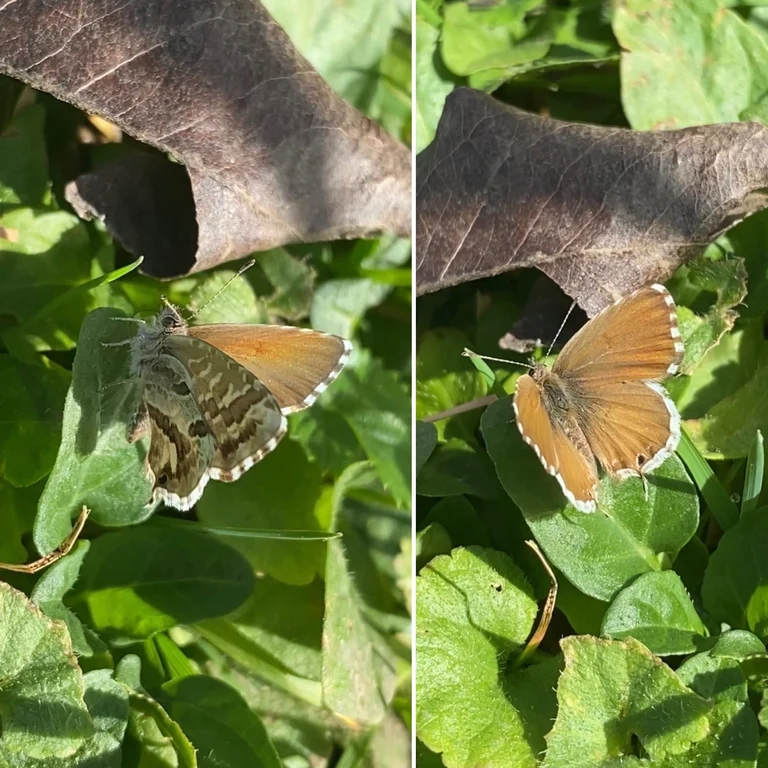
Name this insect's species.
Cacyreus marshalli
